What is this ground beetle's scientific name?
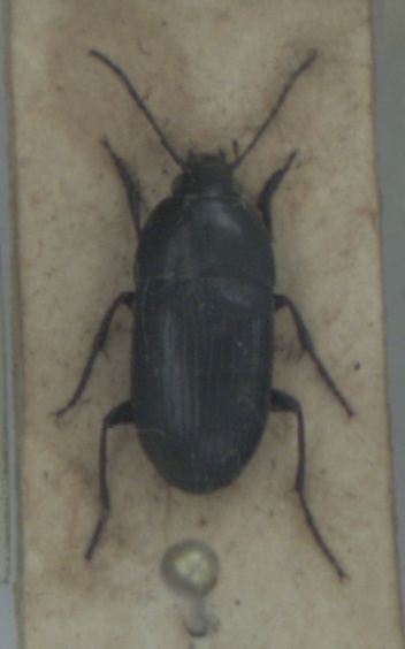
Oodes helopioides
